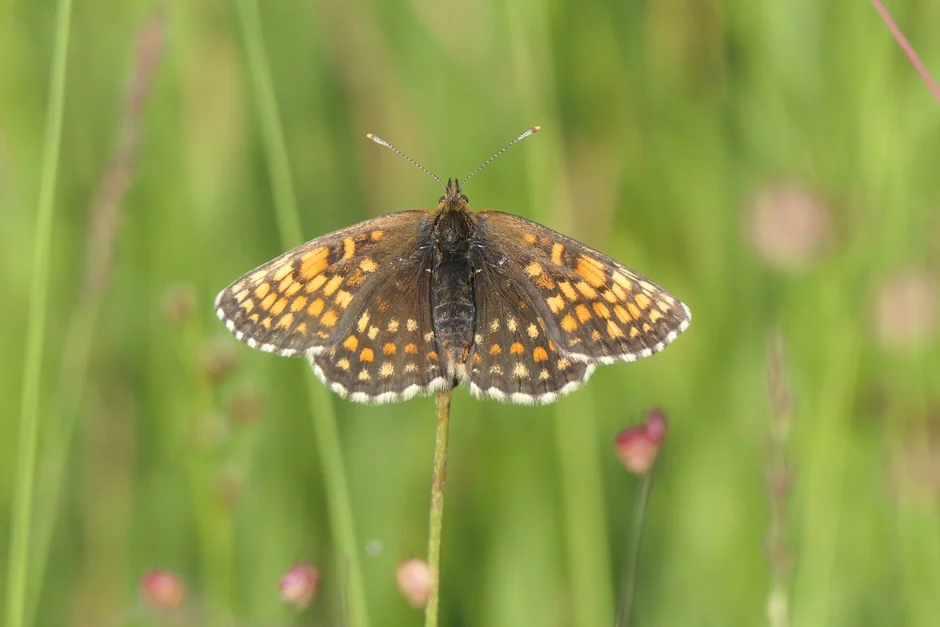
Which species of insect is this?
Melitaea diamina
